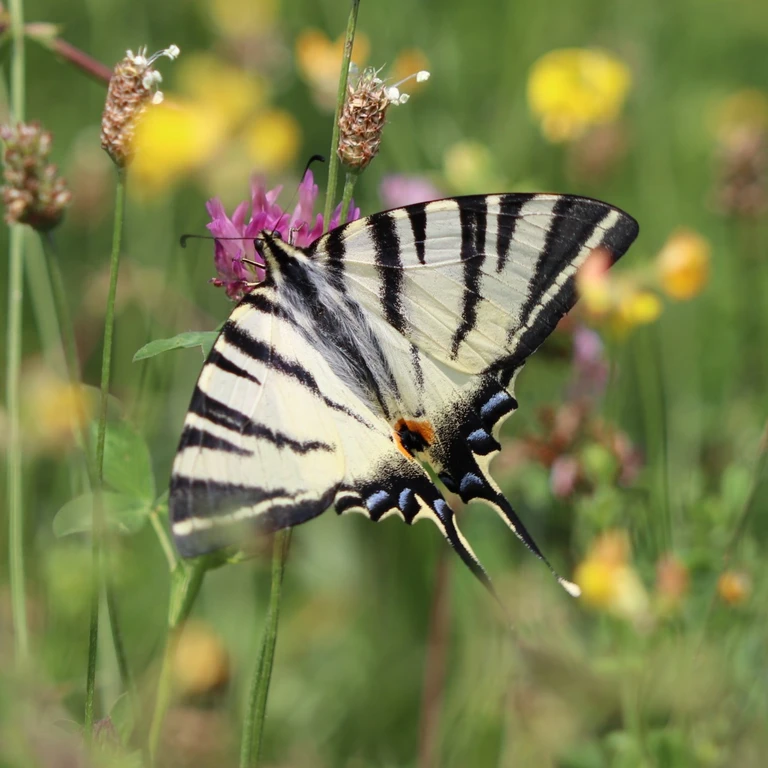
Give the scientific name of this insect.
Iphiclides podalirius
